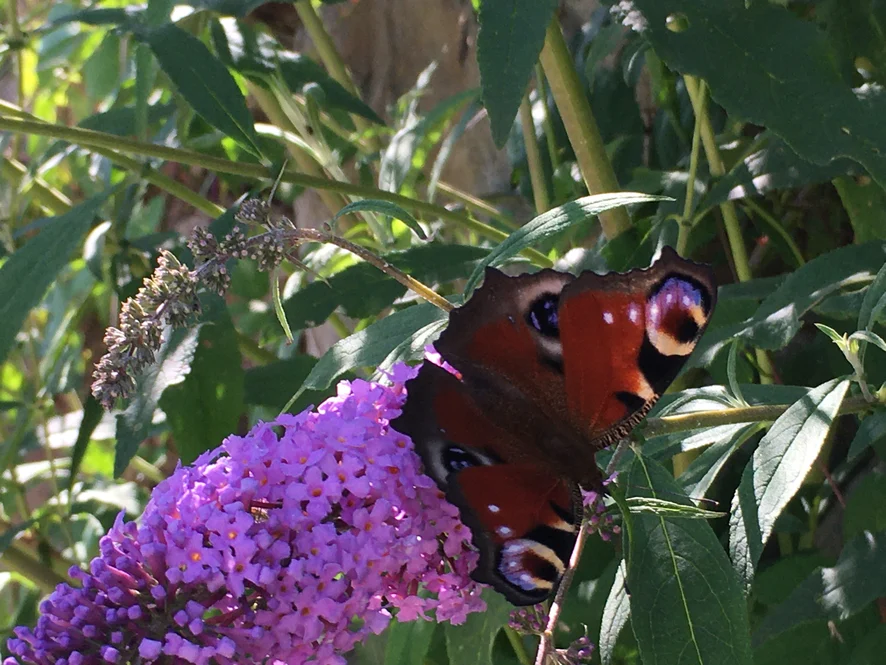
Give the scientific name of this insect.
Aglais io
